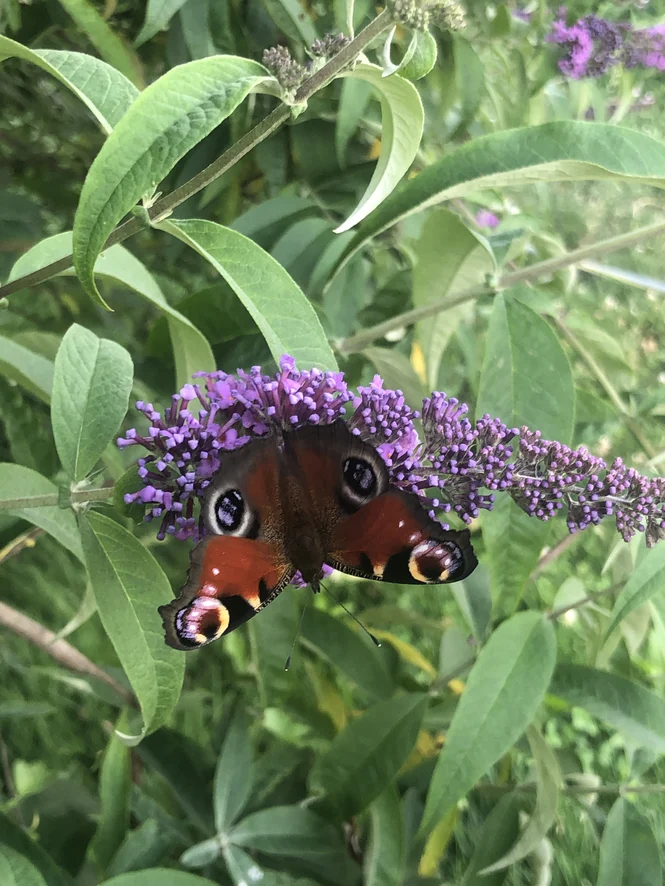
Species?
Aglais io
